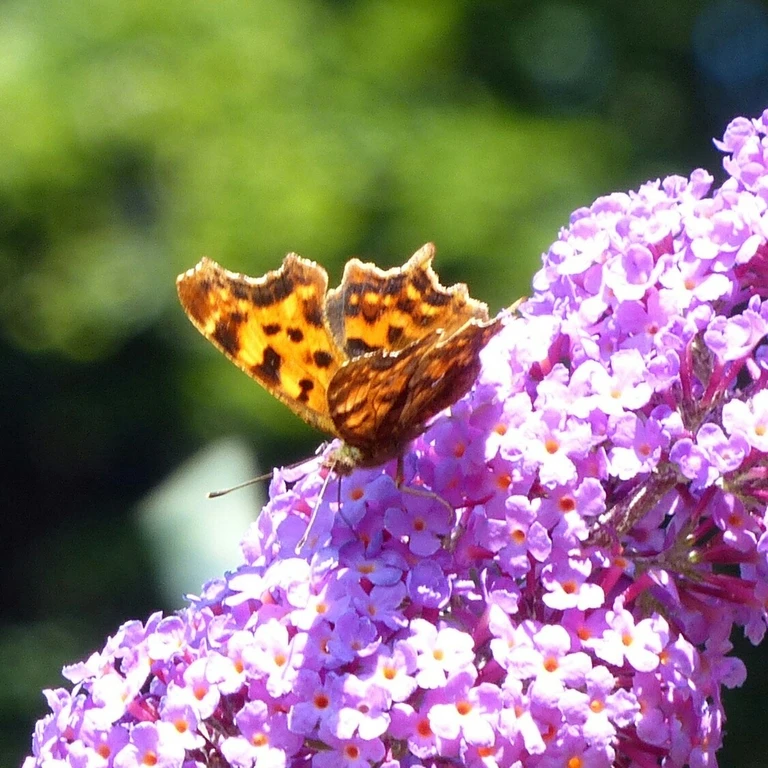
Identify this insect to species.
Polygonia c-album
